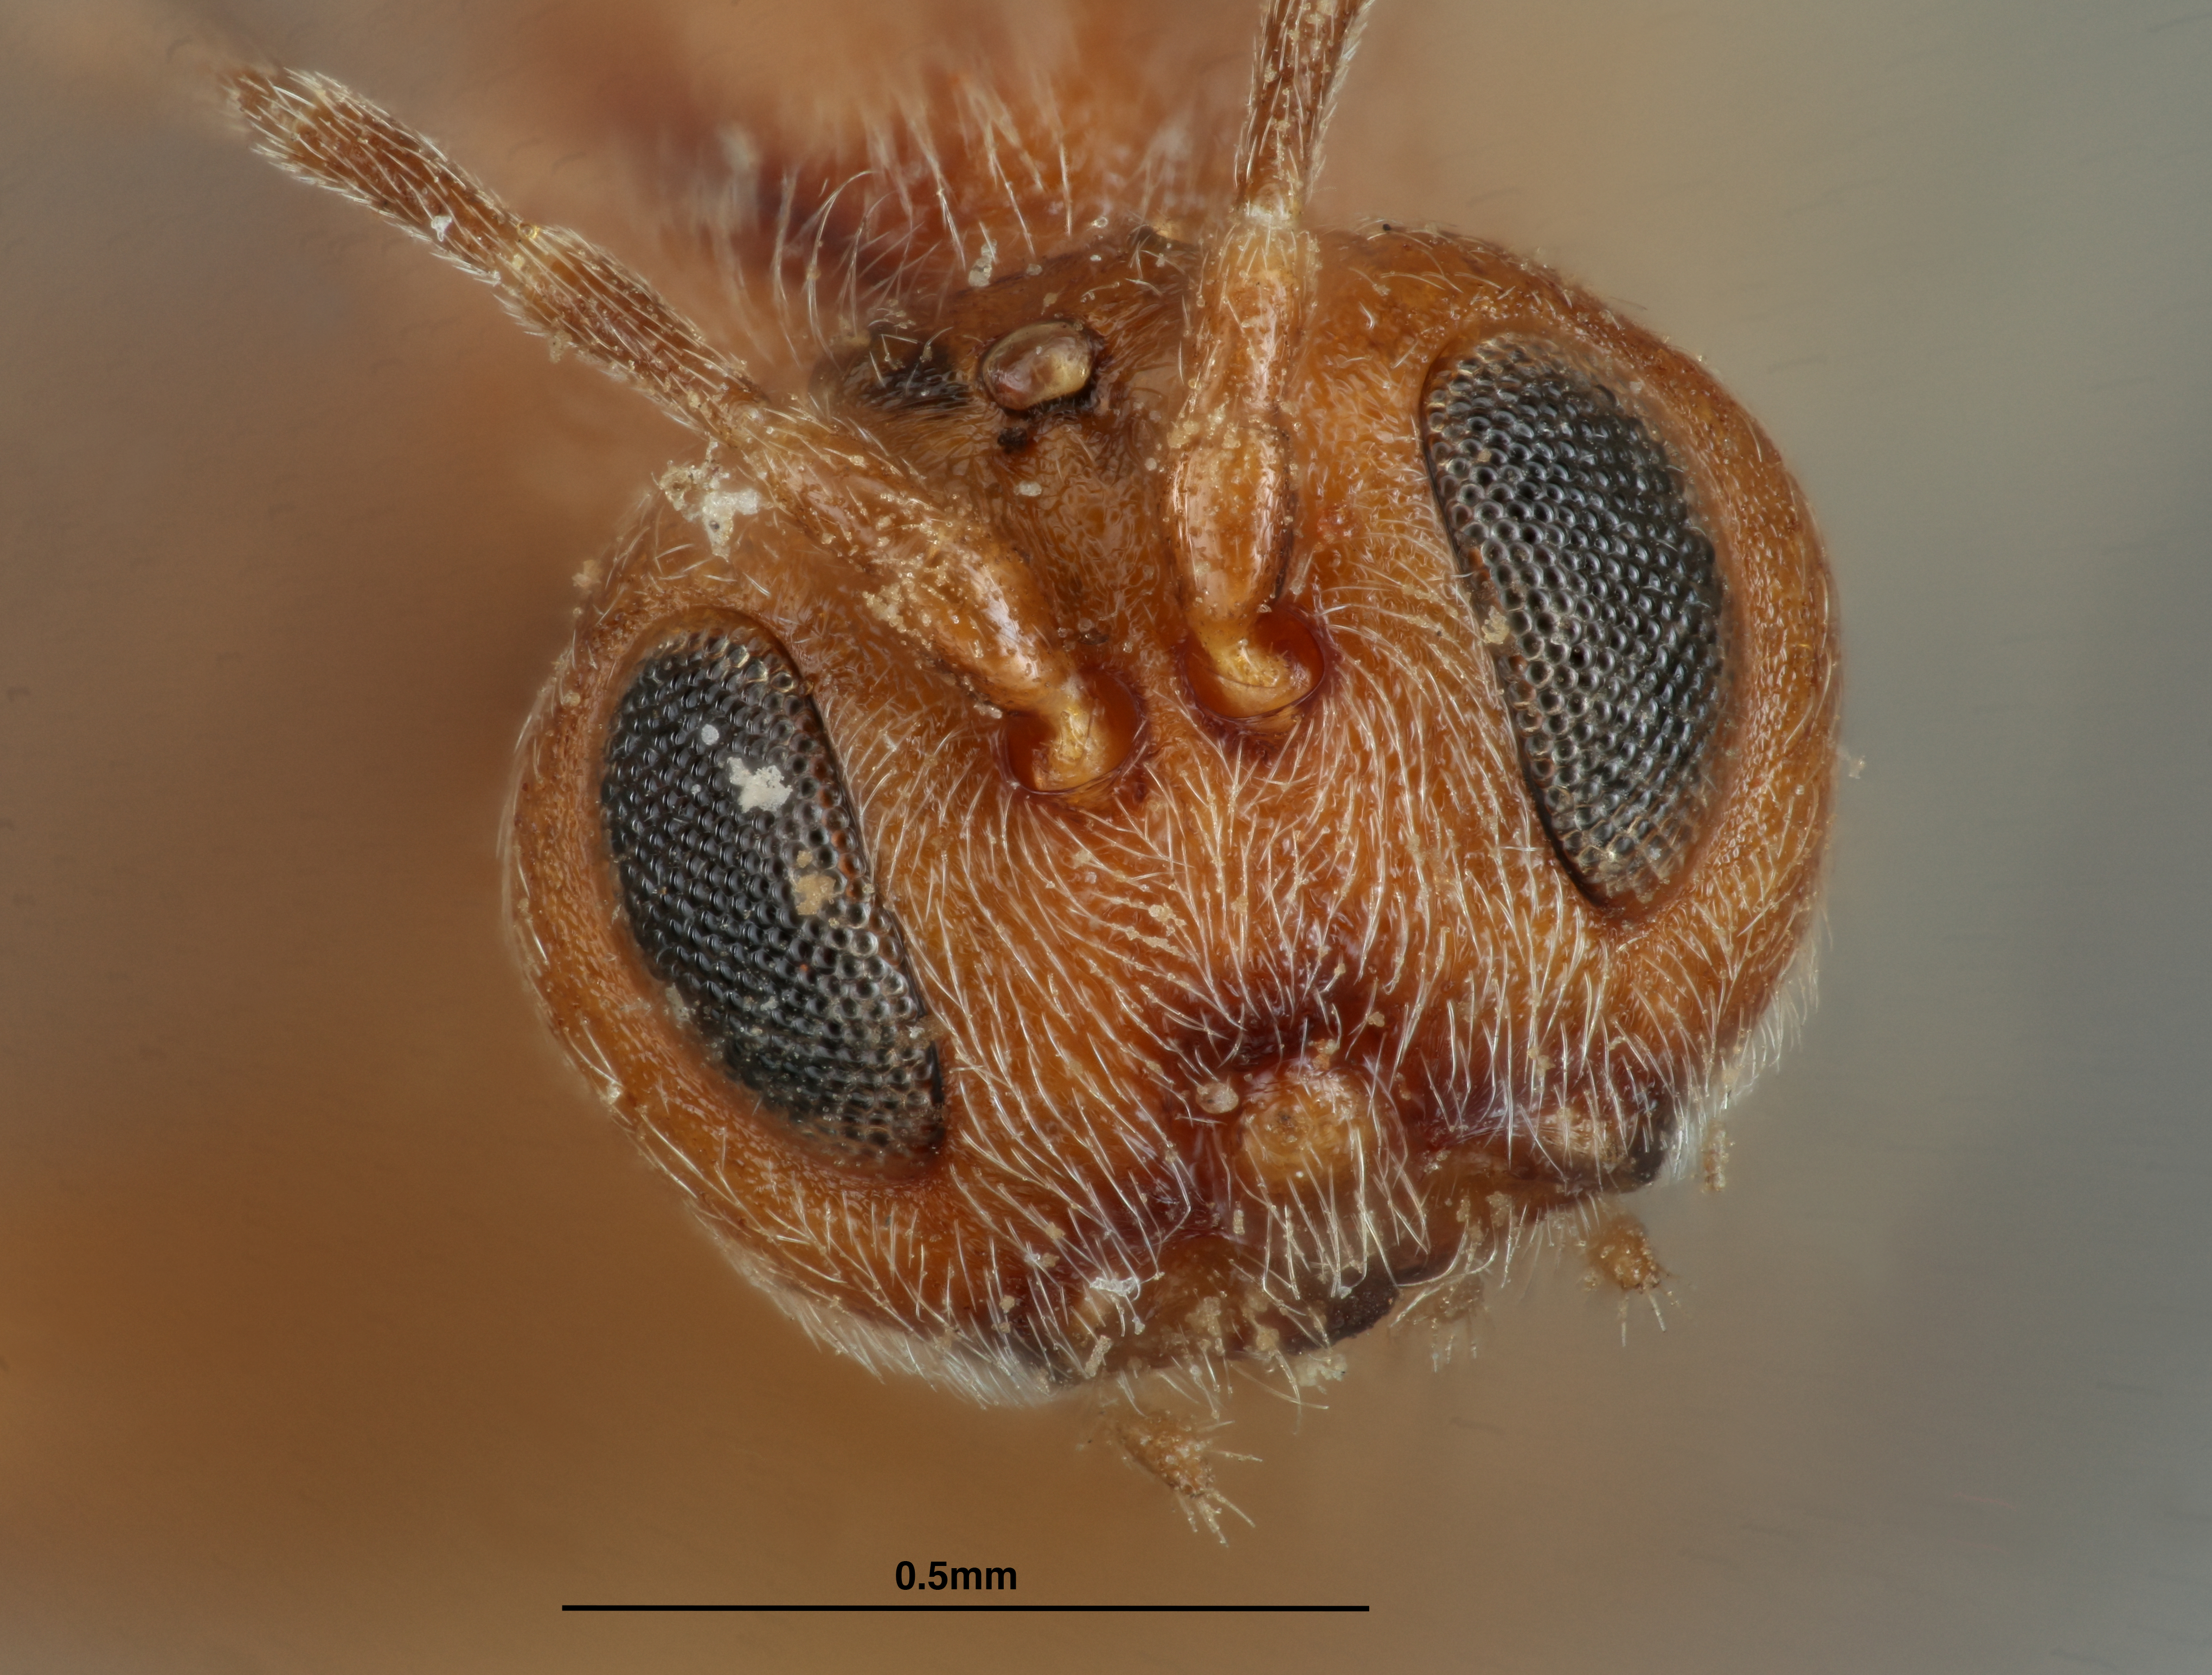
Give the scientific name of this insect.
Cynips chrysolepidicola
